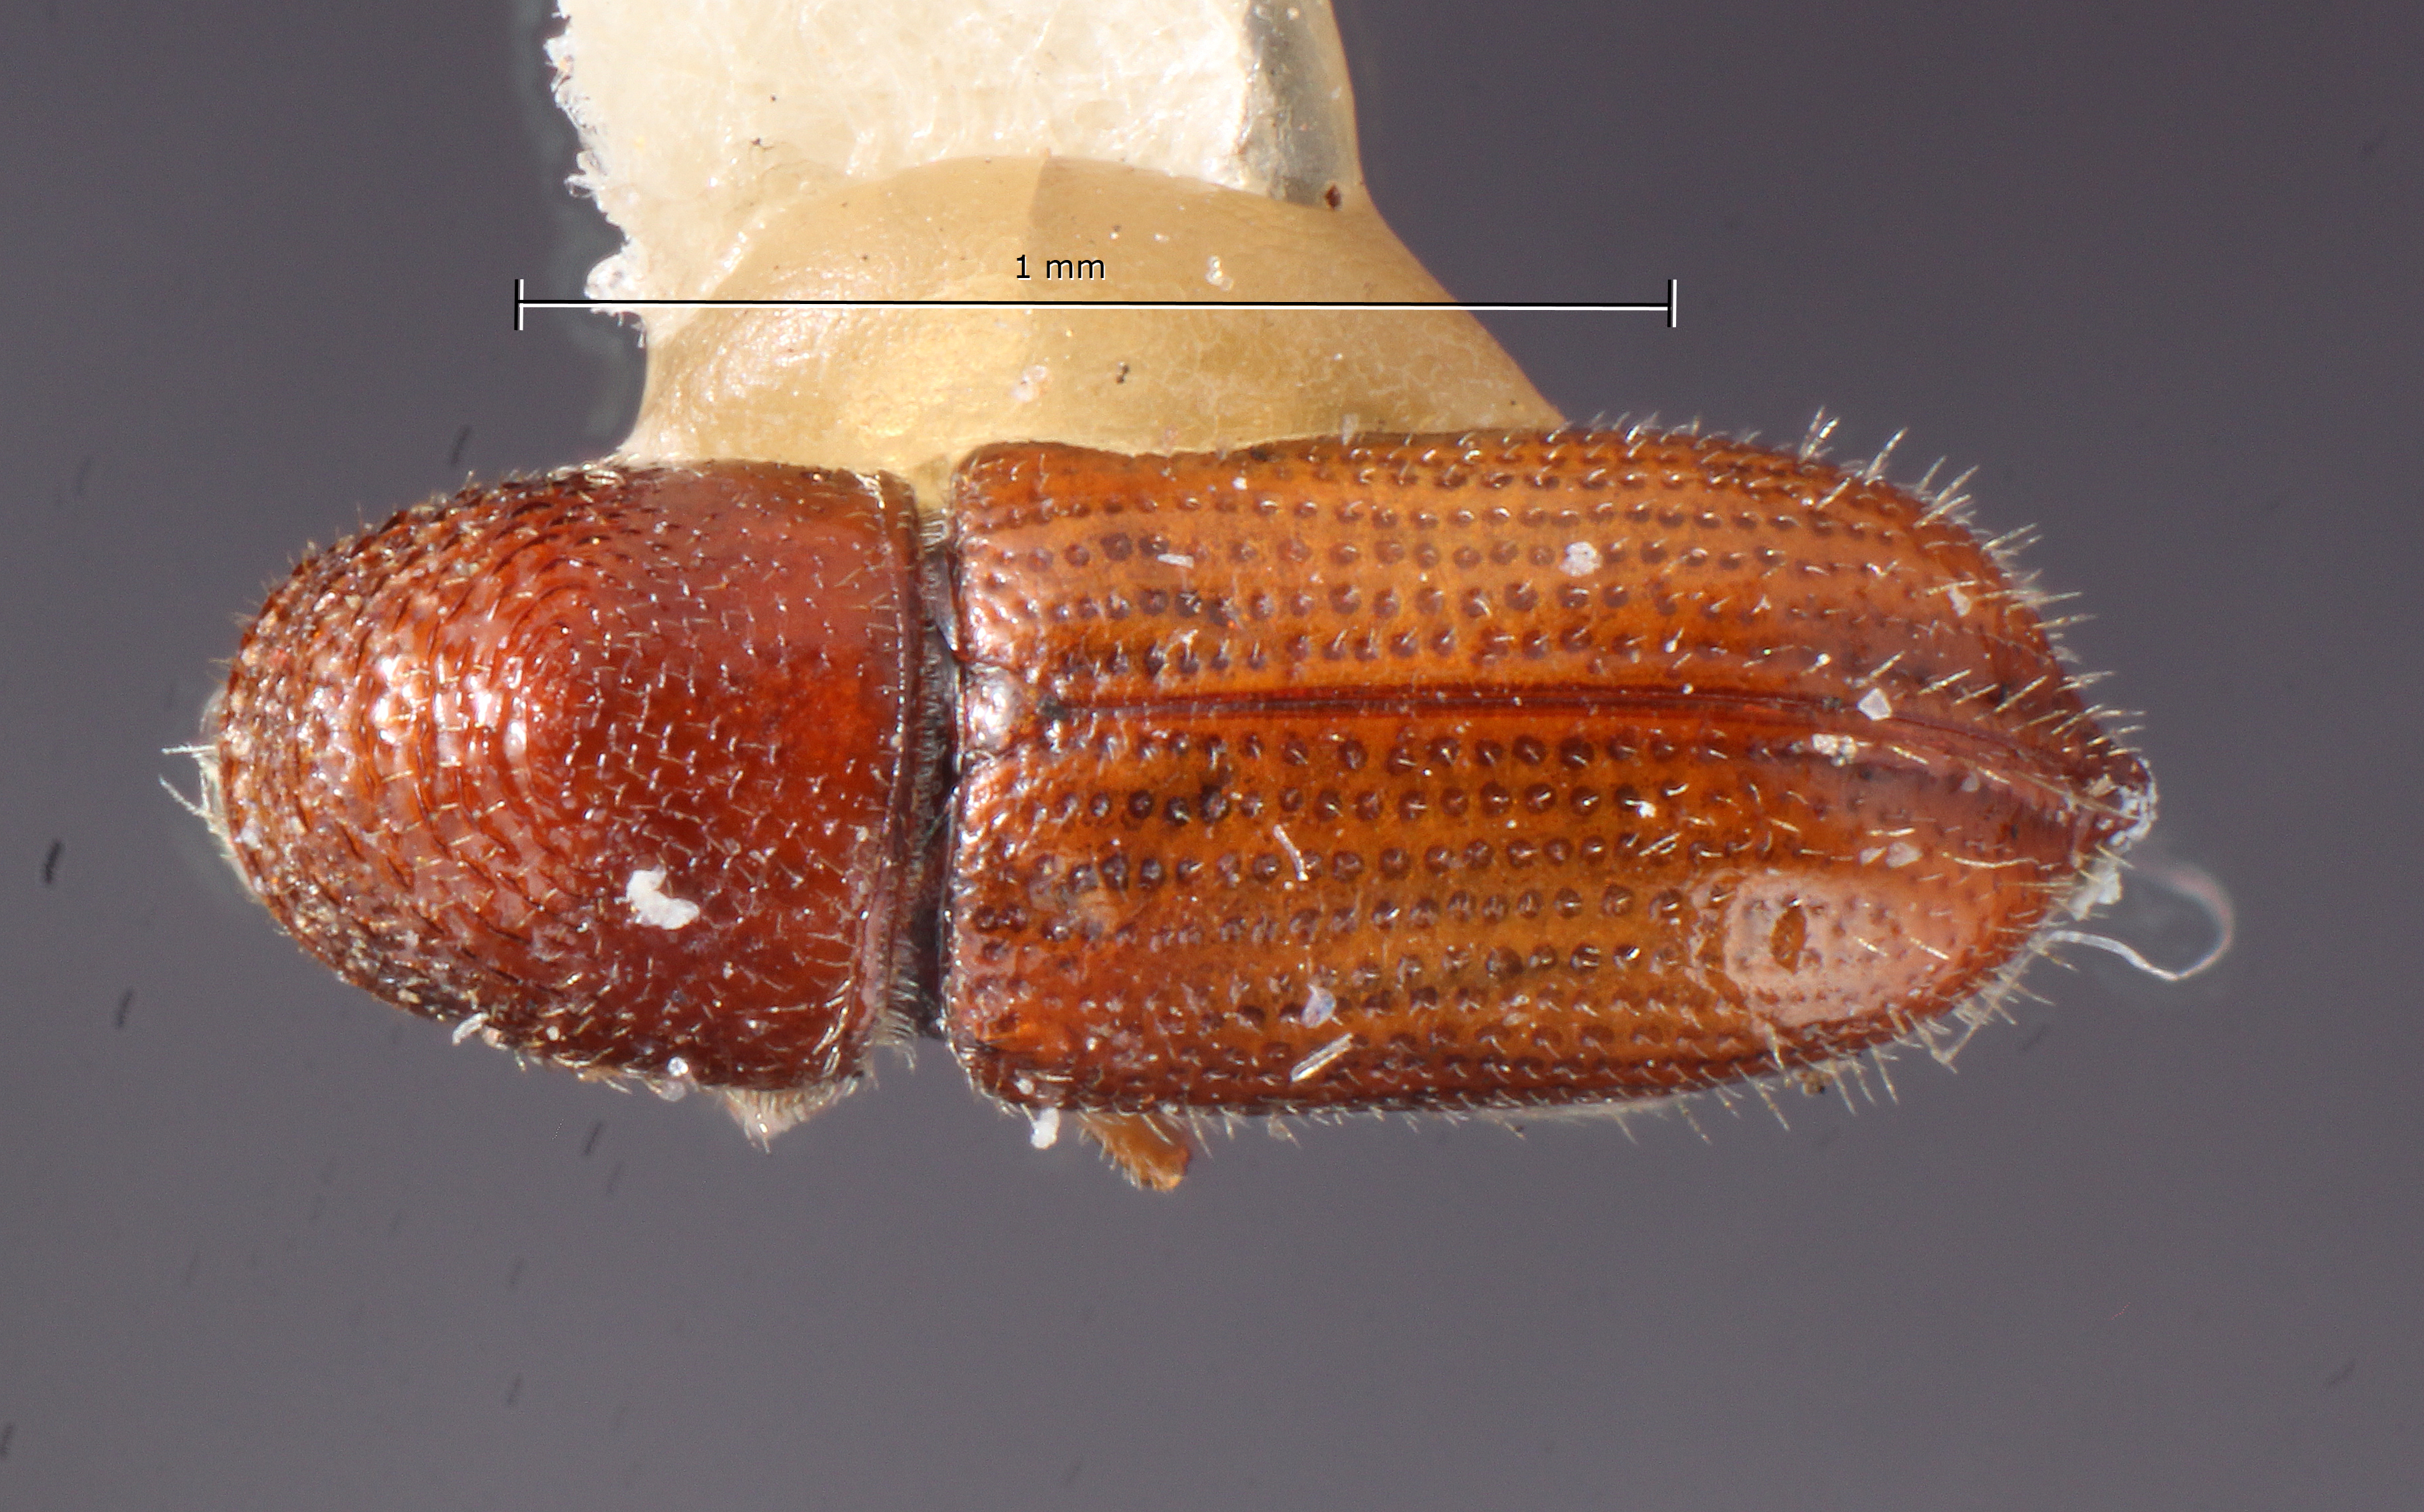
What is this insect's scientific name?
Pityophthorus perotei
